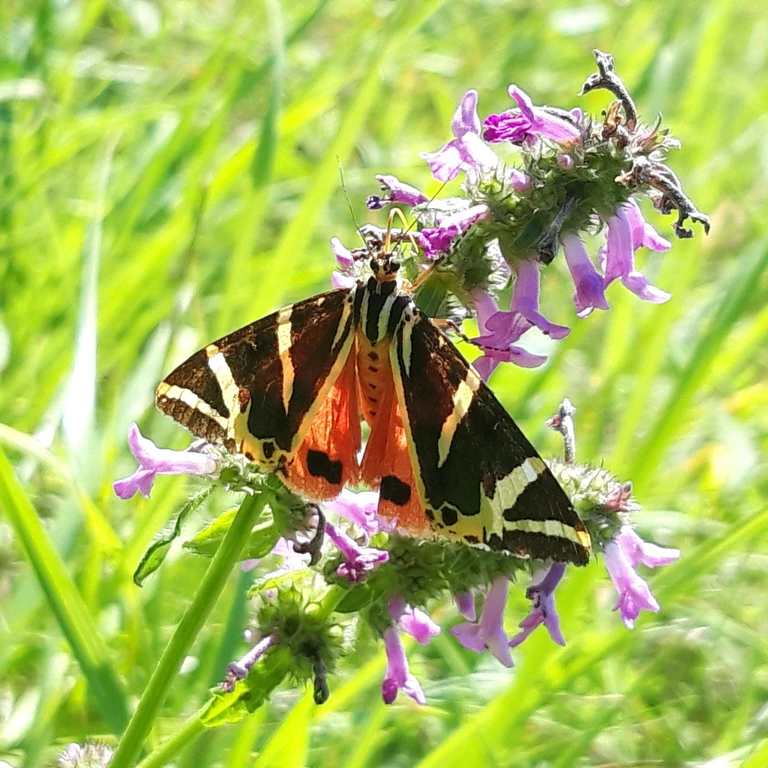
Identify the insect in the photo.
Euplagia quadripunctaria
